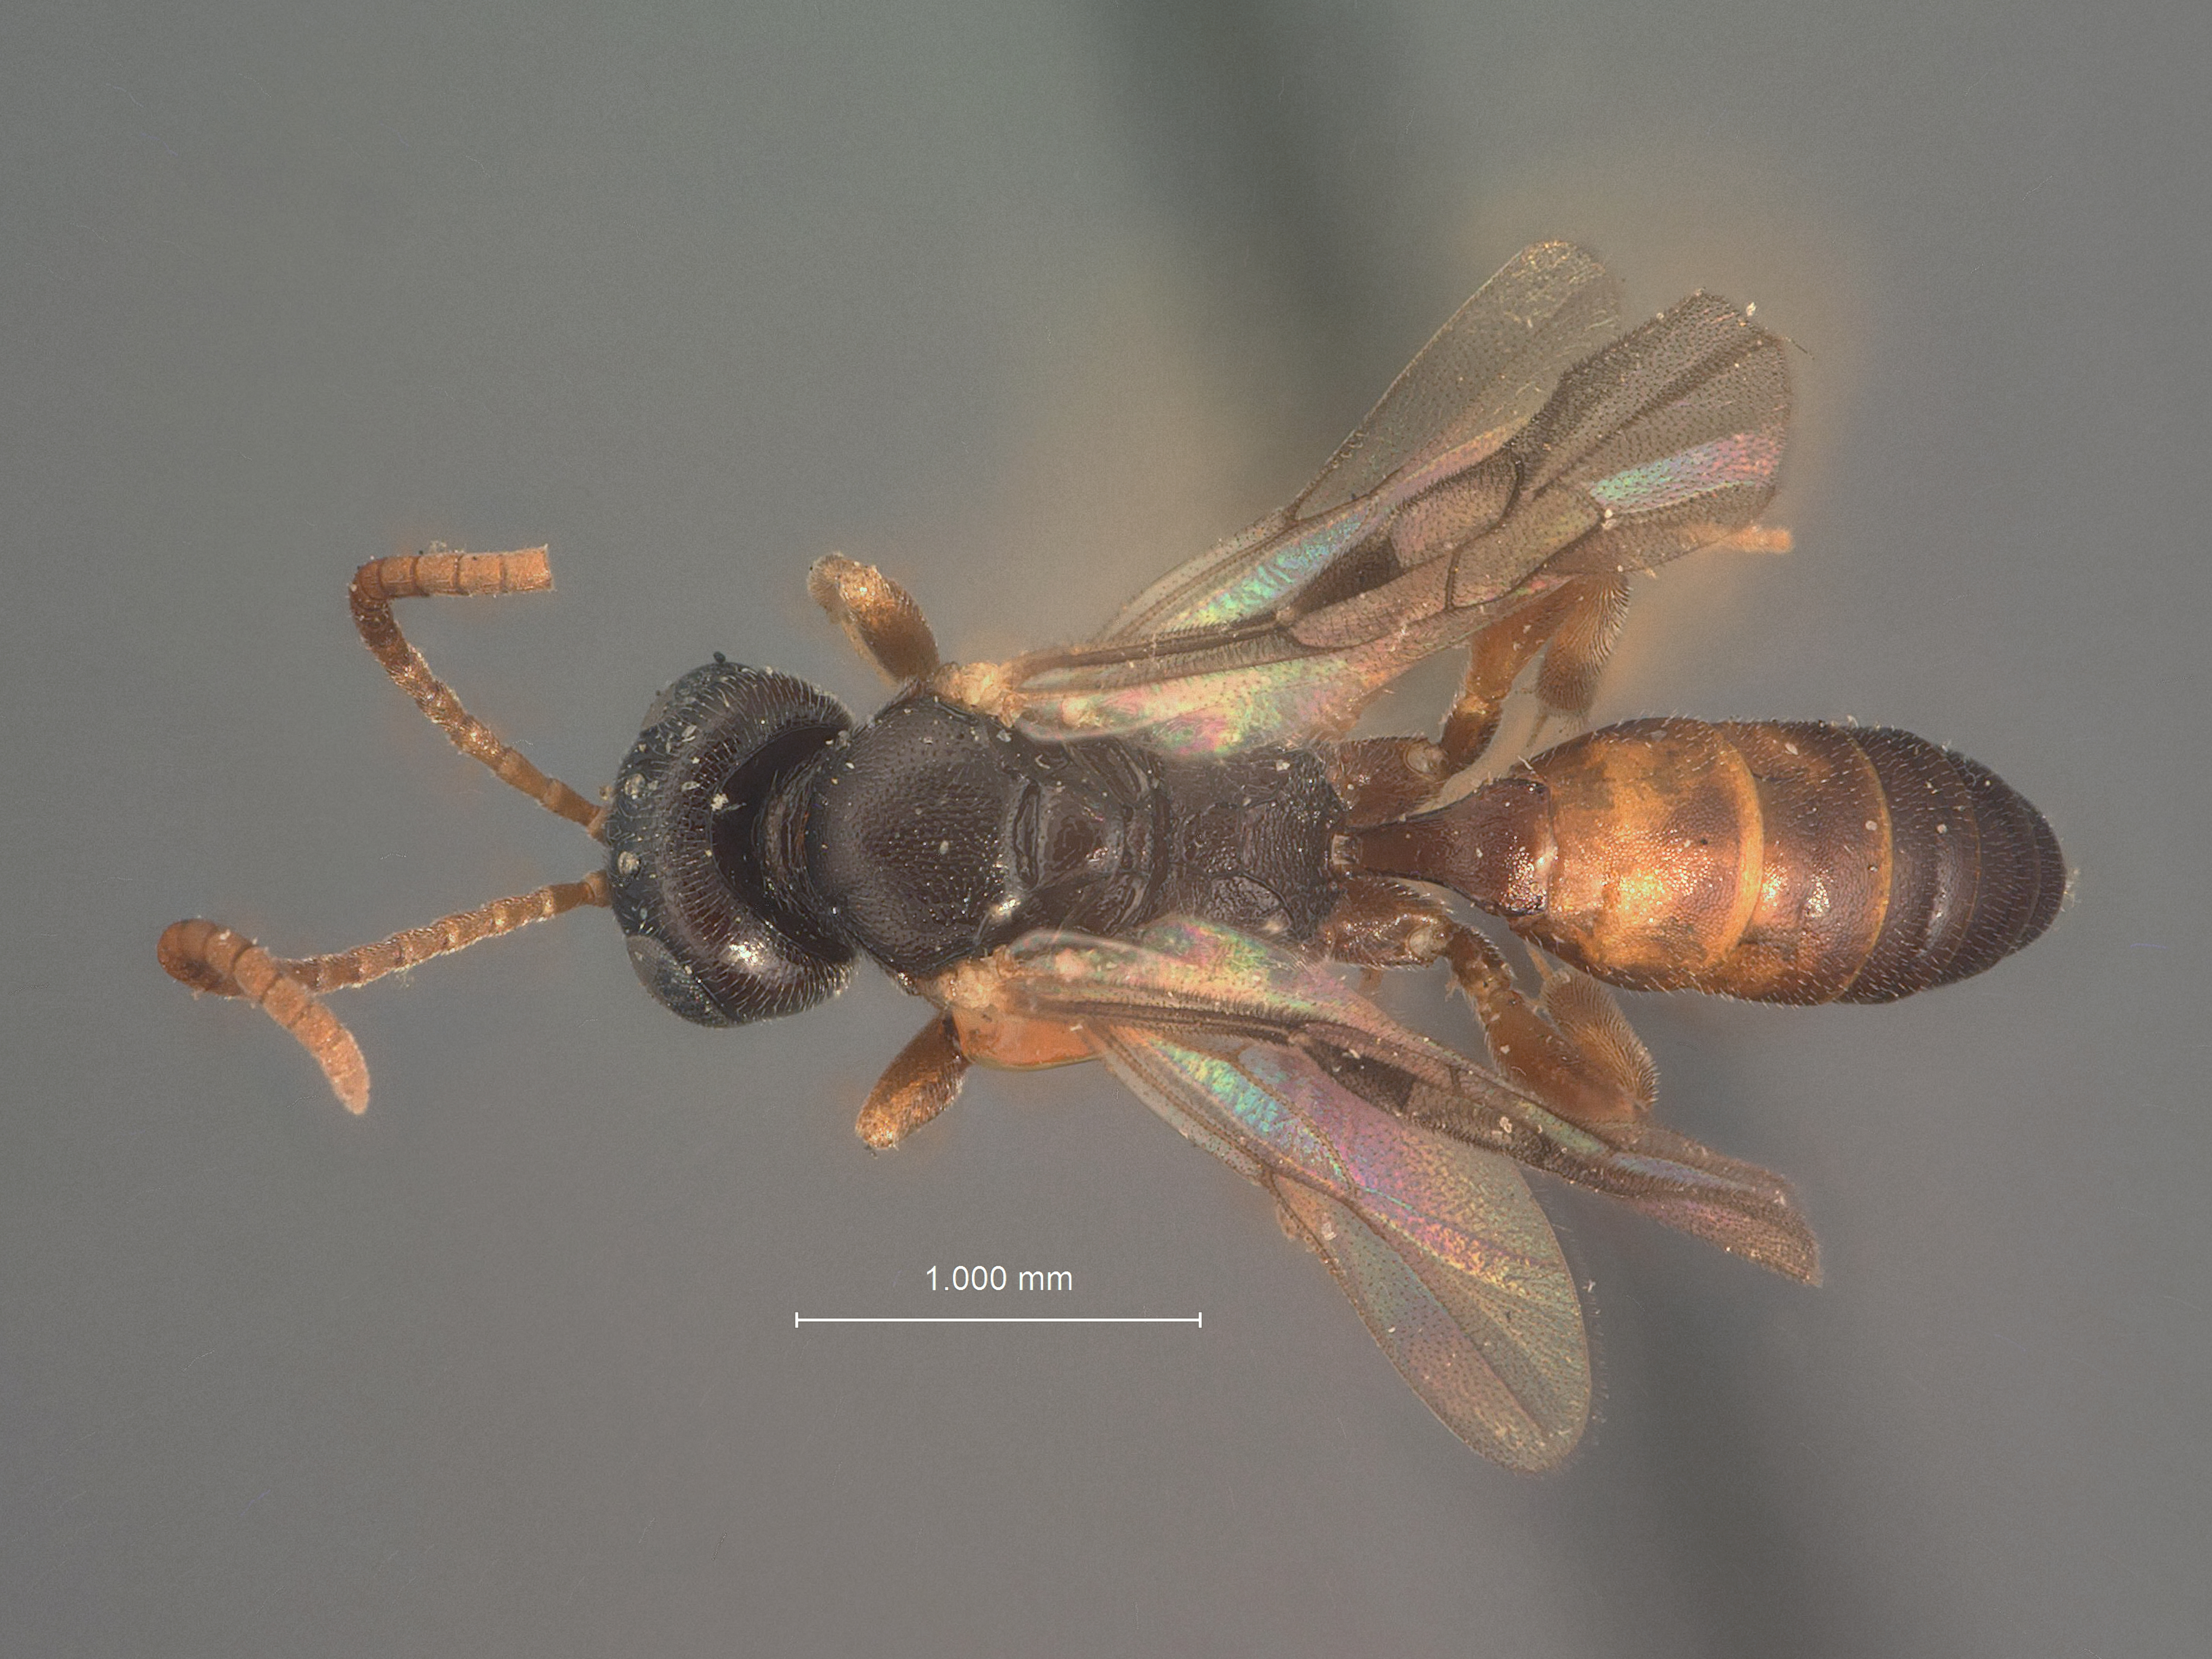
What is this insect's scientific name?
Phaeogenes epinotiae
